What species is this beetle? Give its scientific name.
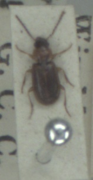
Acupalpus dubius
